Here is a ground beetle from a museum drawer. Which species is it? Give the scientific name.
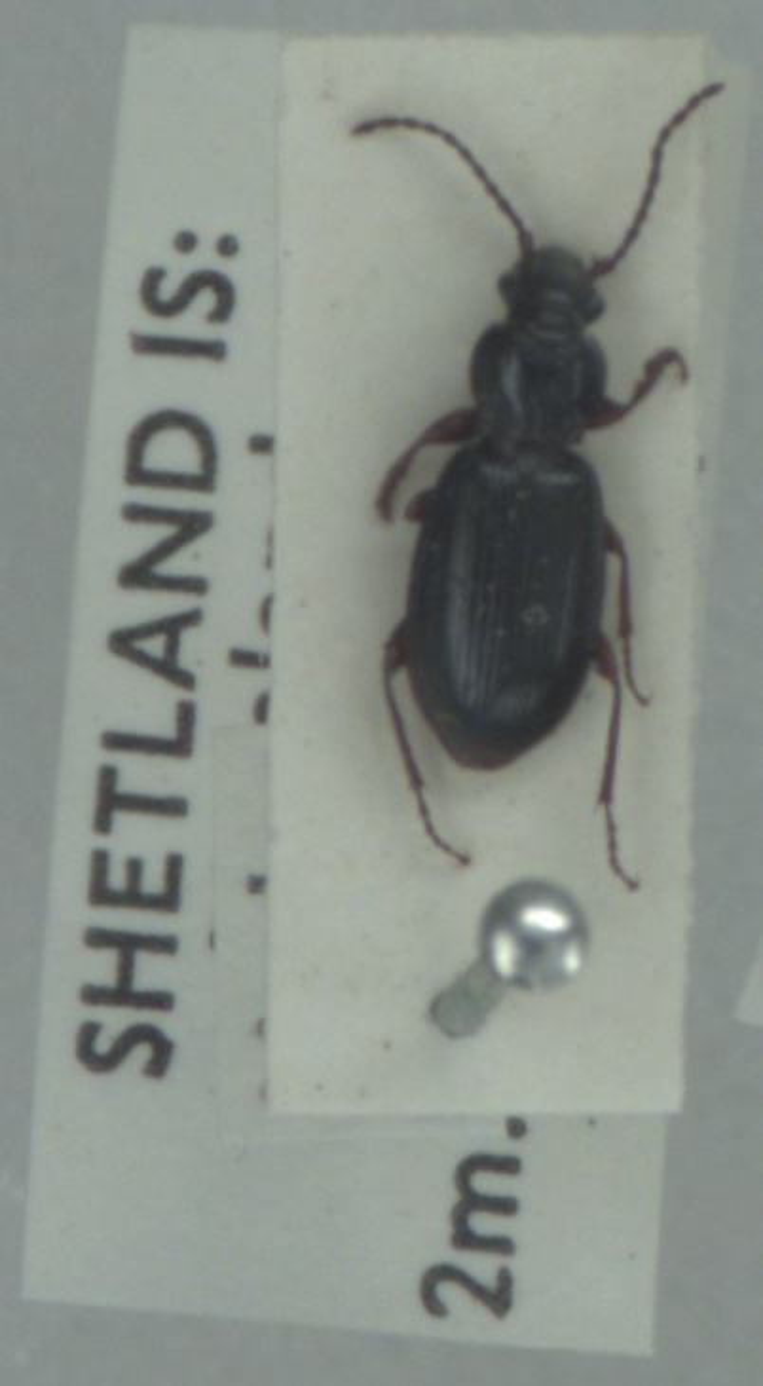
Patrobus assimilis
